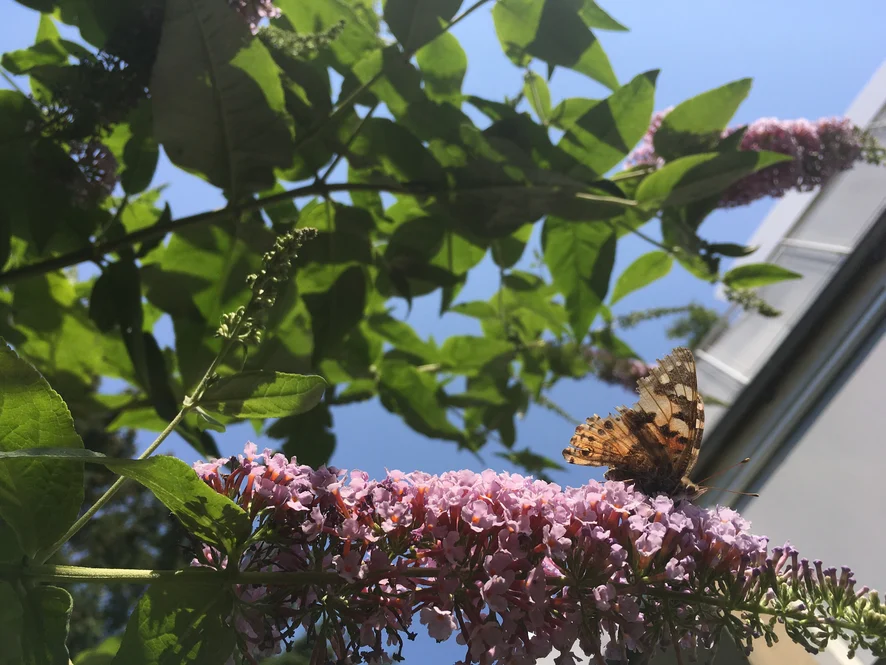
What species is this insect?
Vanessa cardui
